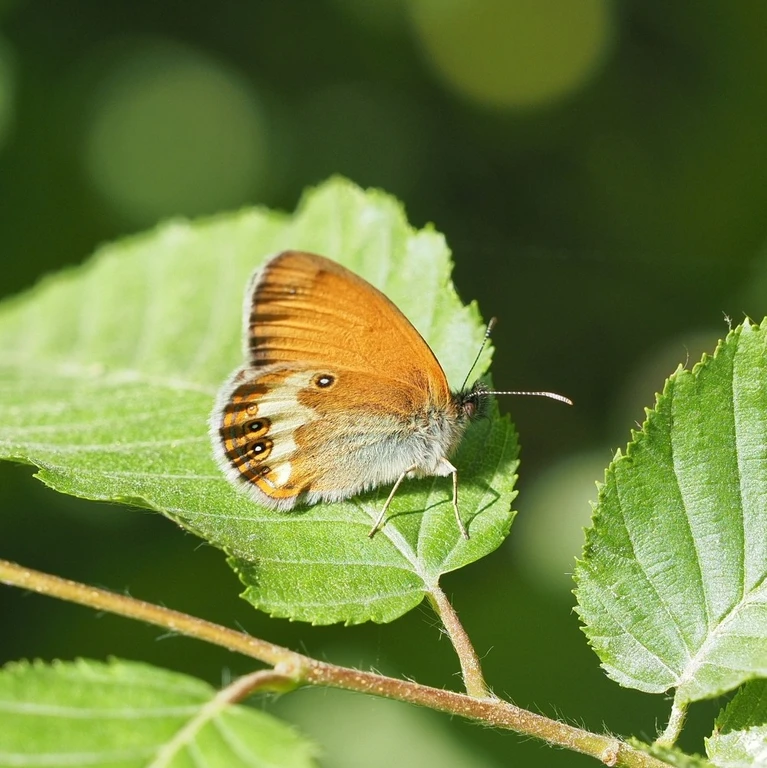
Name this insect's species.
Coenonympha arcania
